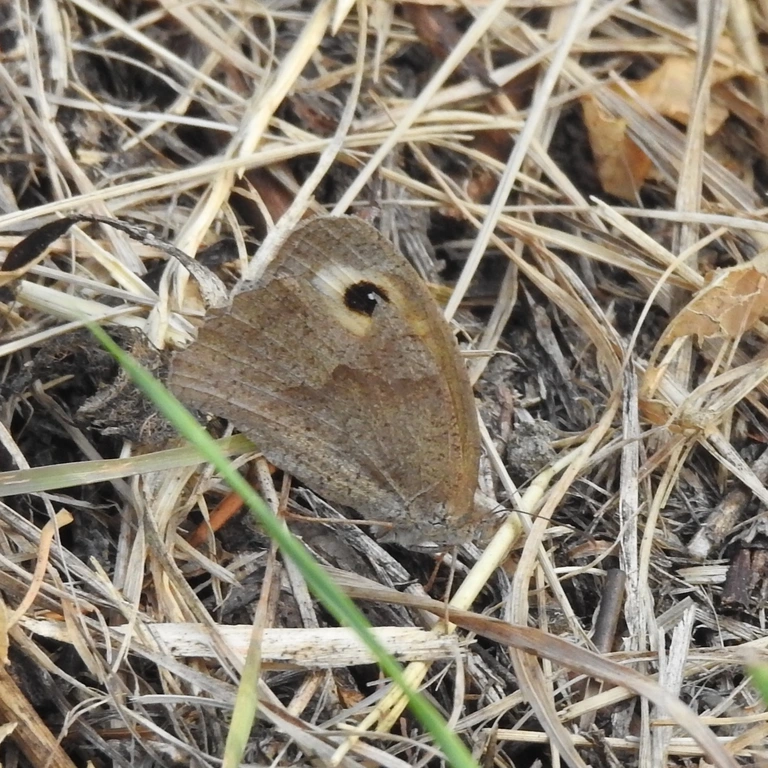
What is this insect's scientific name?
Maniola jurtina
